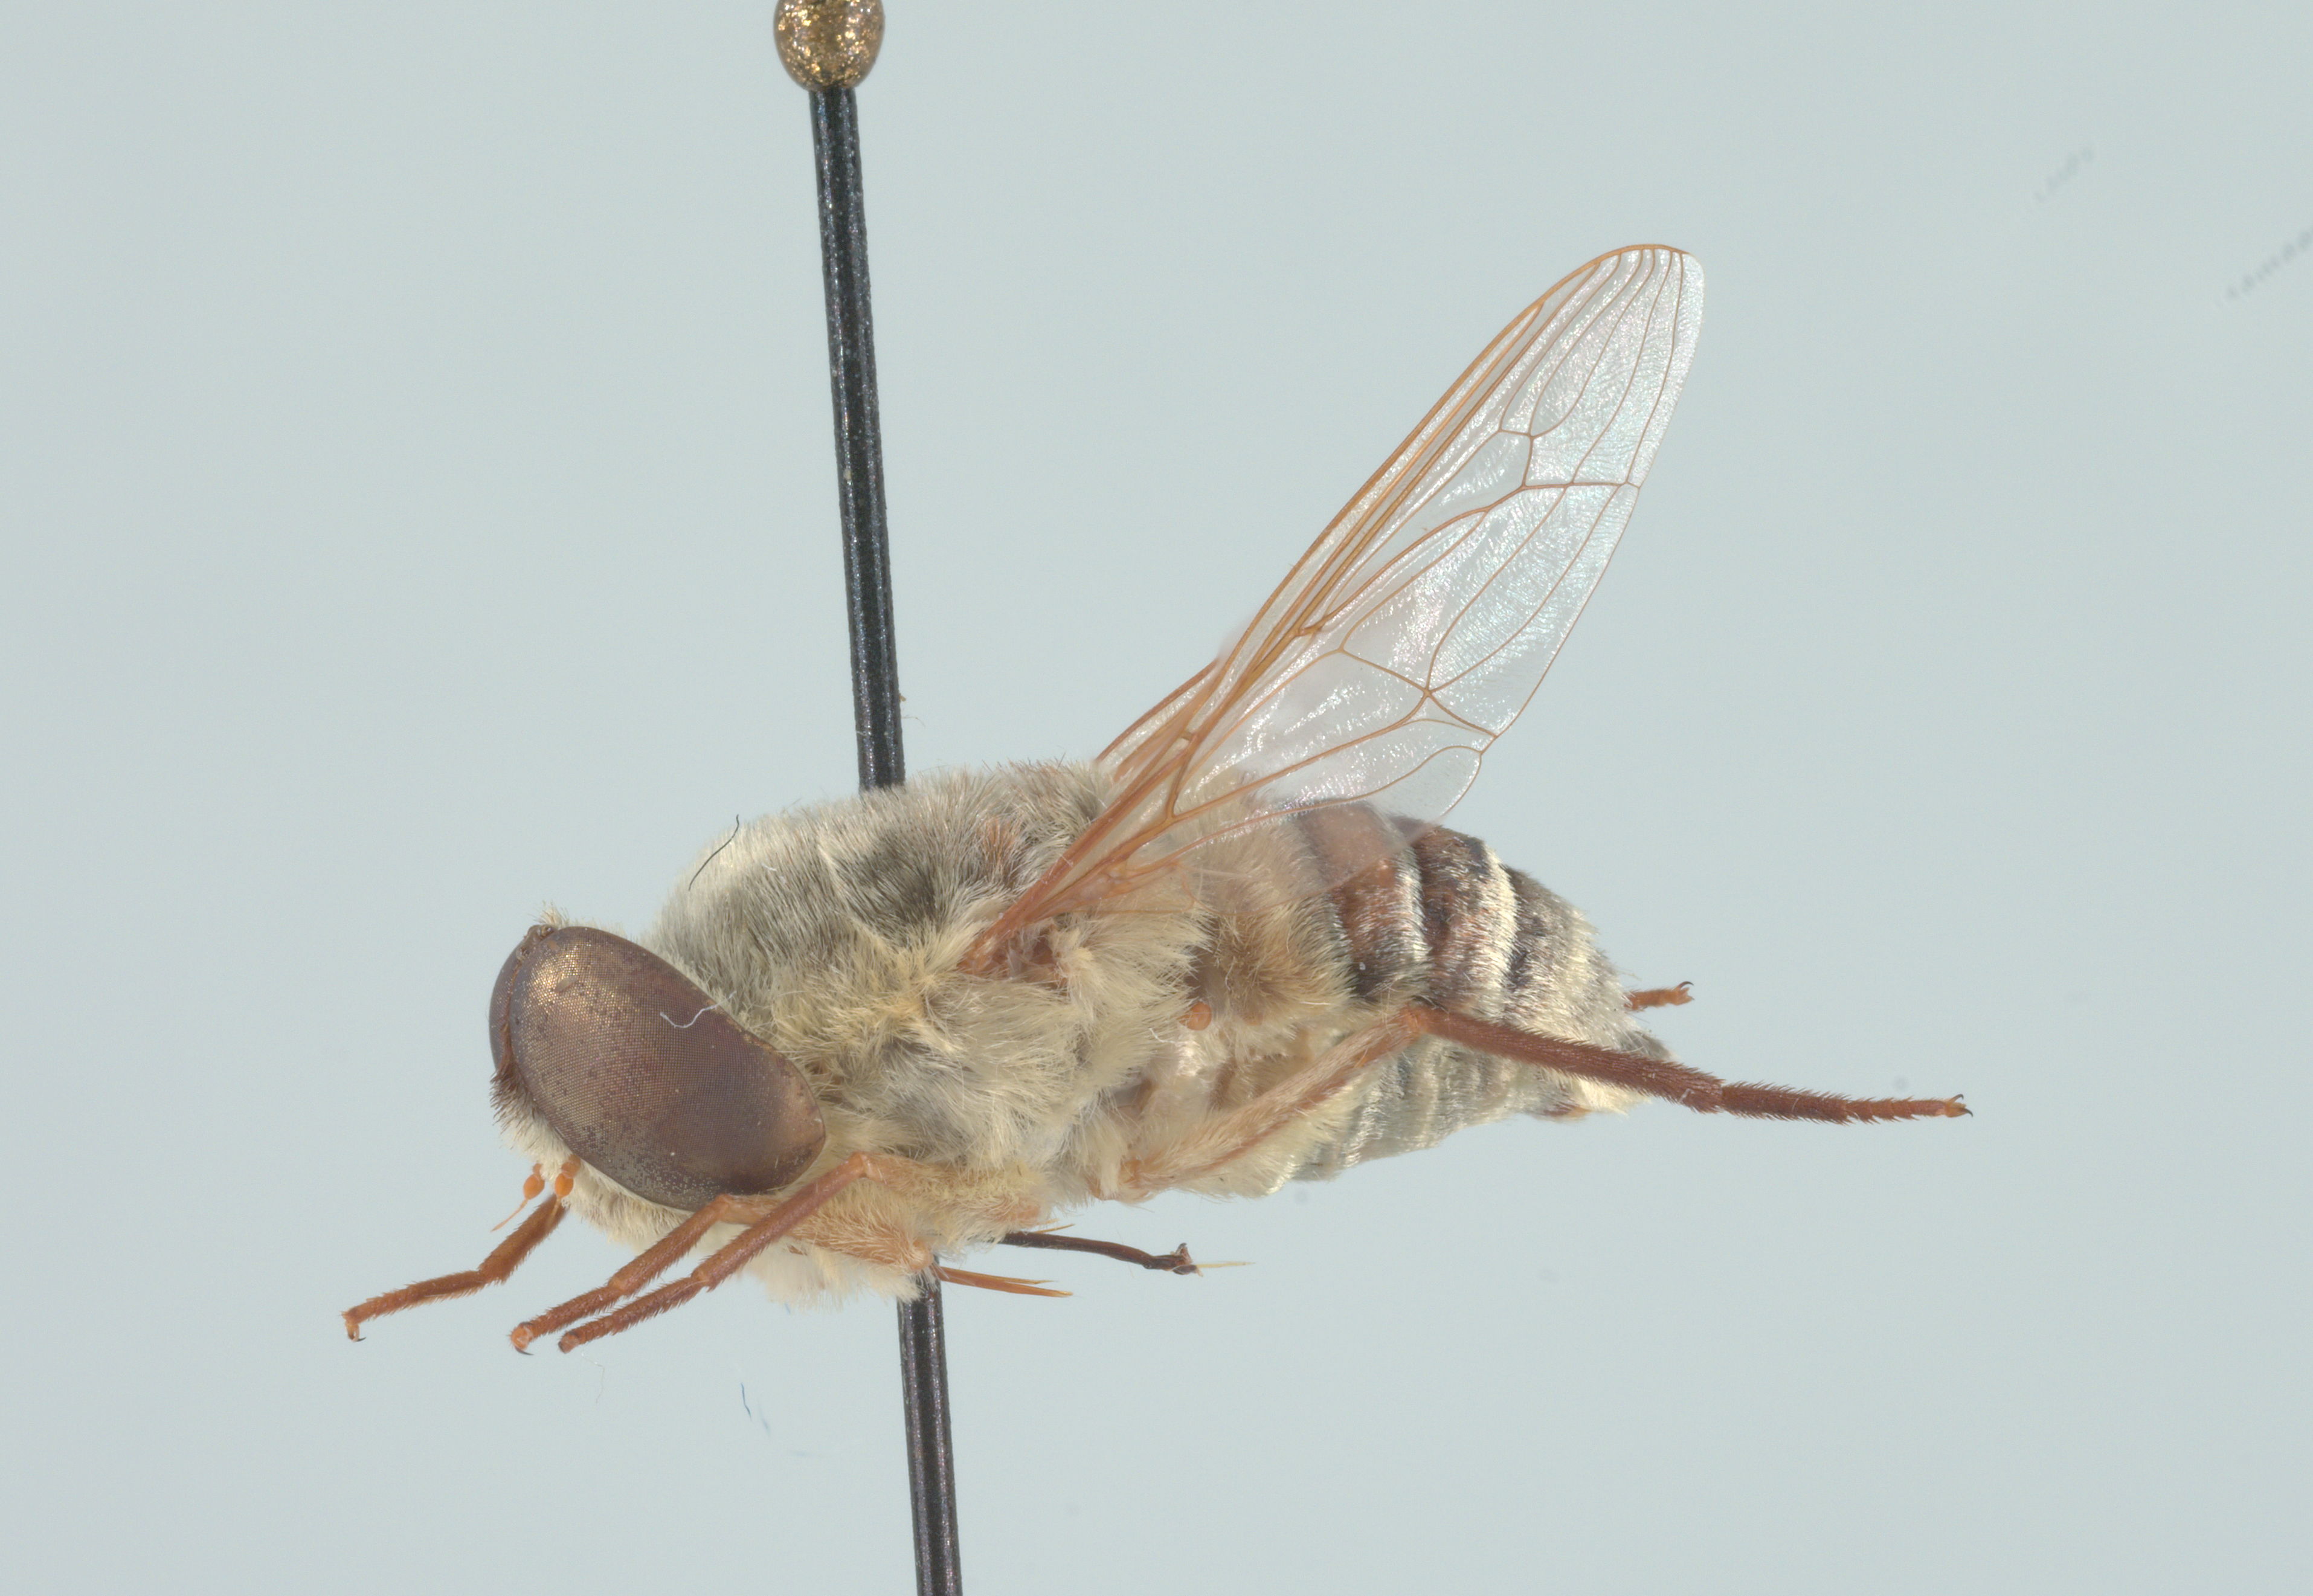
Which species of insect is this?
Neorhynchocephalus volaticus
